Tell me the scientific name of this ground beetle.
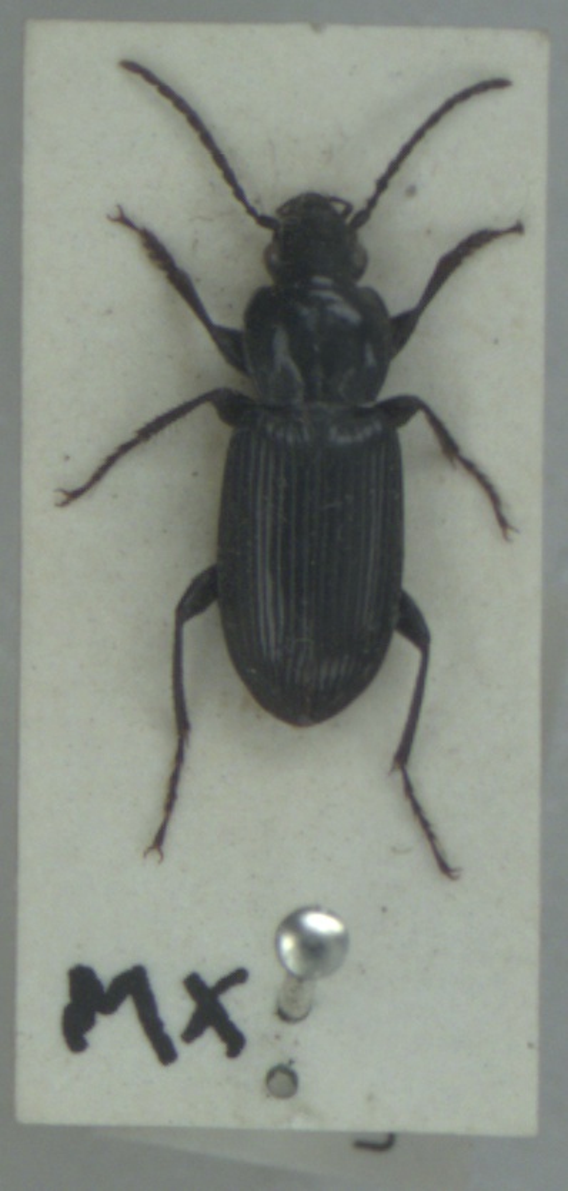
Pterostichus nigrita
